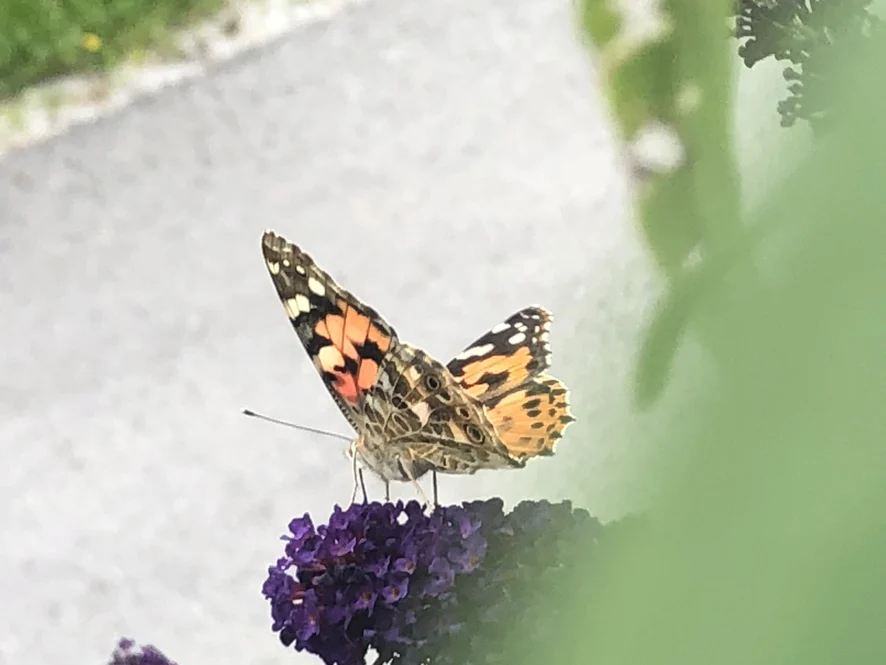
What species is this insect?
Vanessa cardui
